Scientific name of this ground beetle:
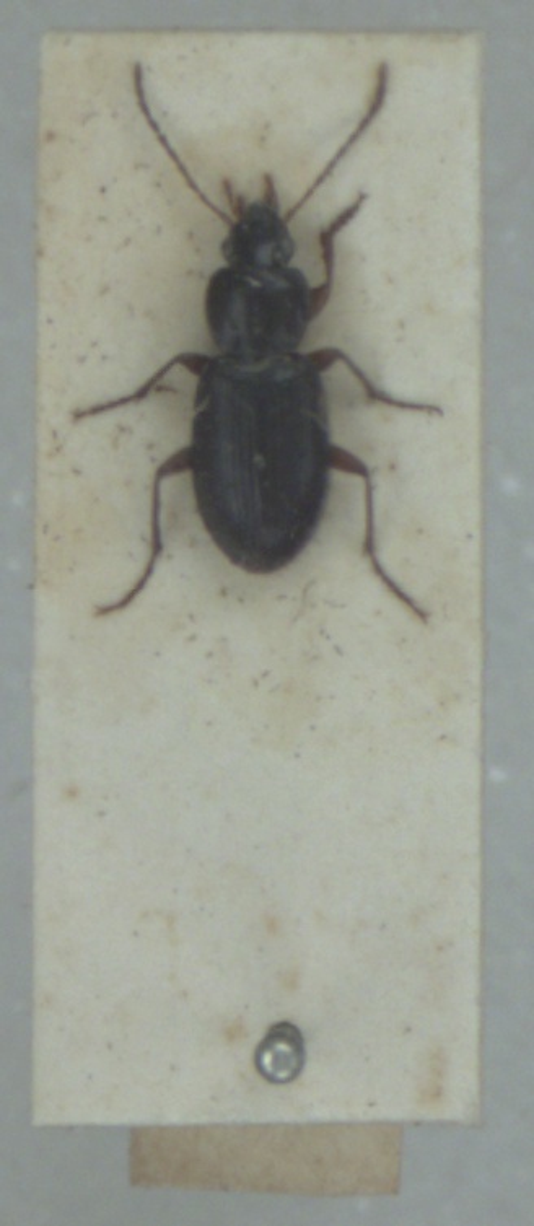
Synuchus vivalis
